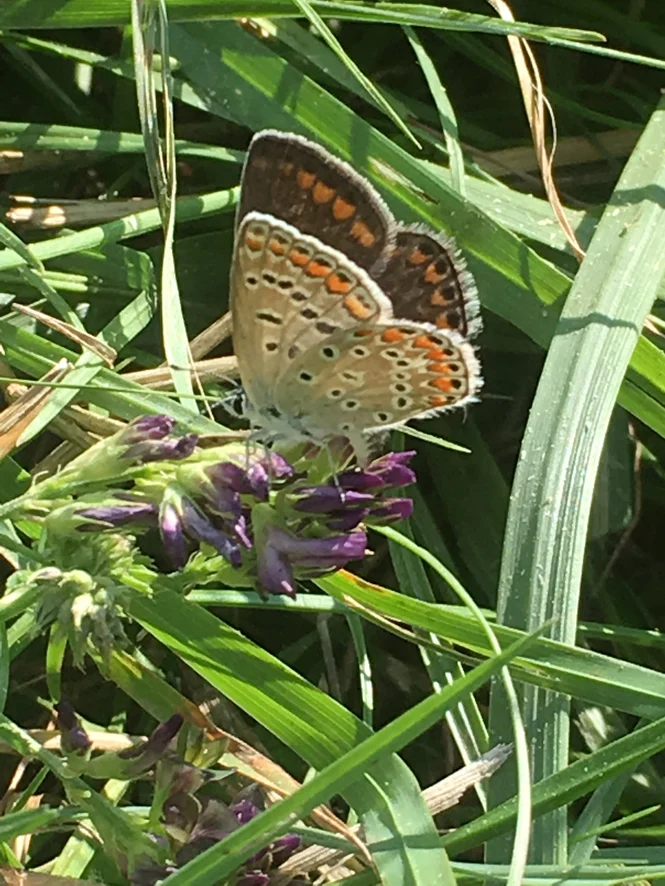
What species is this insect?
Polyommatus icarus
